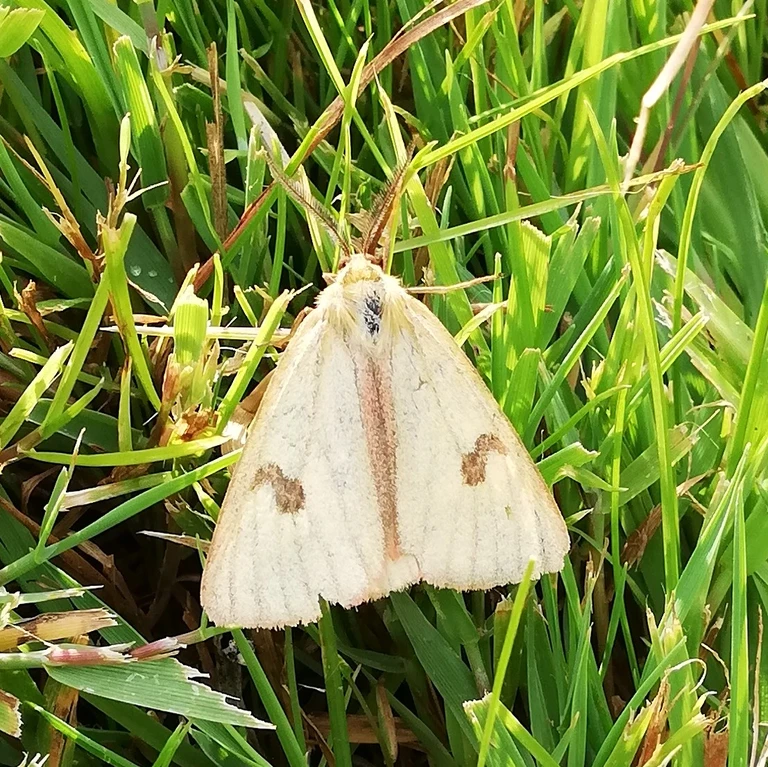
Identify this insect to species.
Diacrisia sannio
